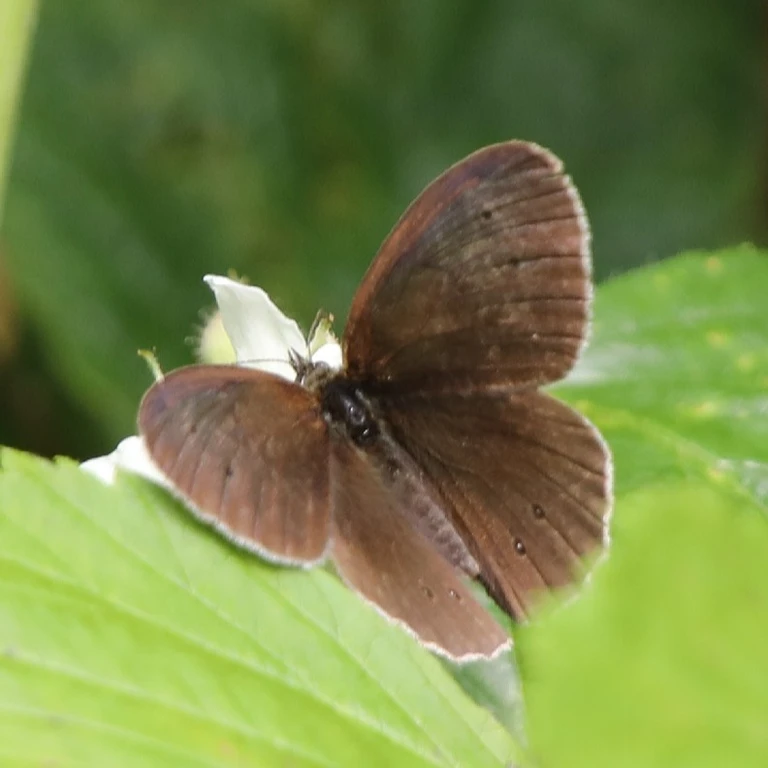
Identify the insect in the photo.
Aphantopus hyperantus
